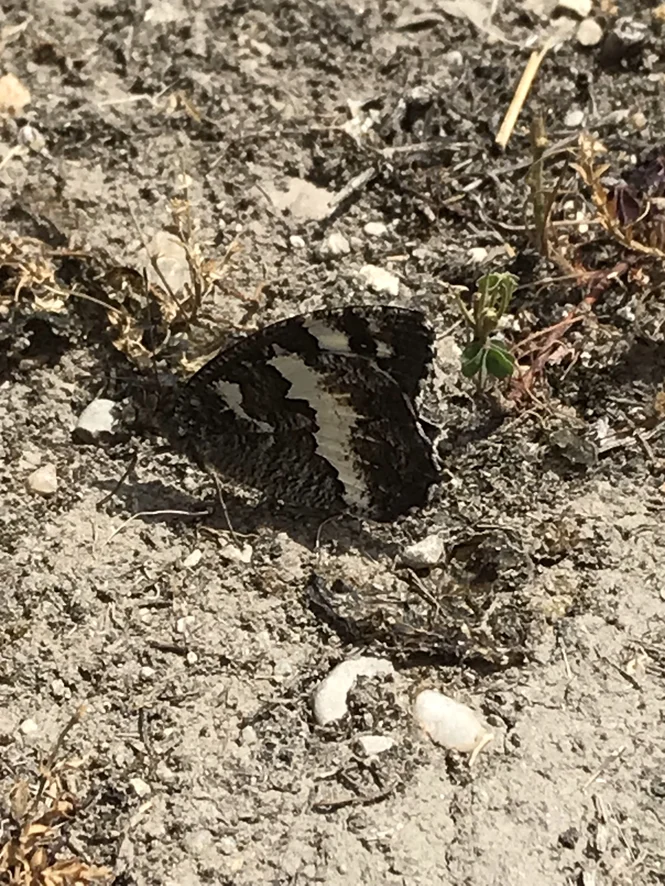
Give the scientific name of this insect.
Brintesia circe
